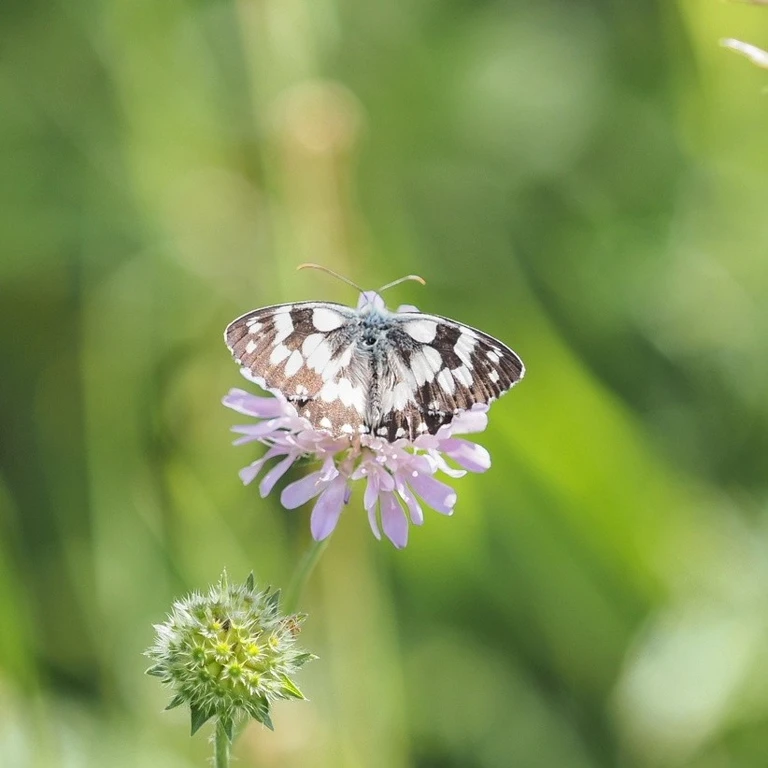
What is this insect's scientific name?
Melanargia galathea
